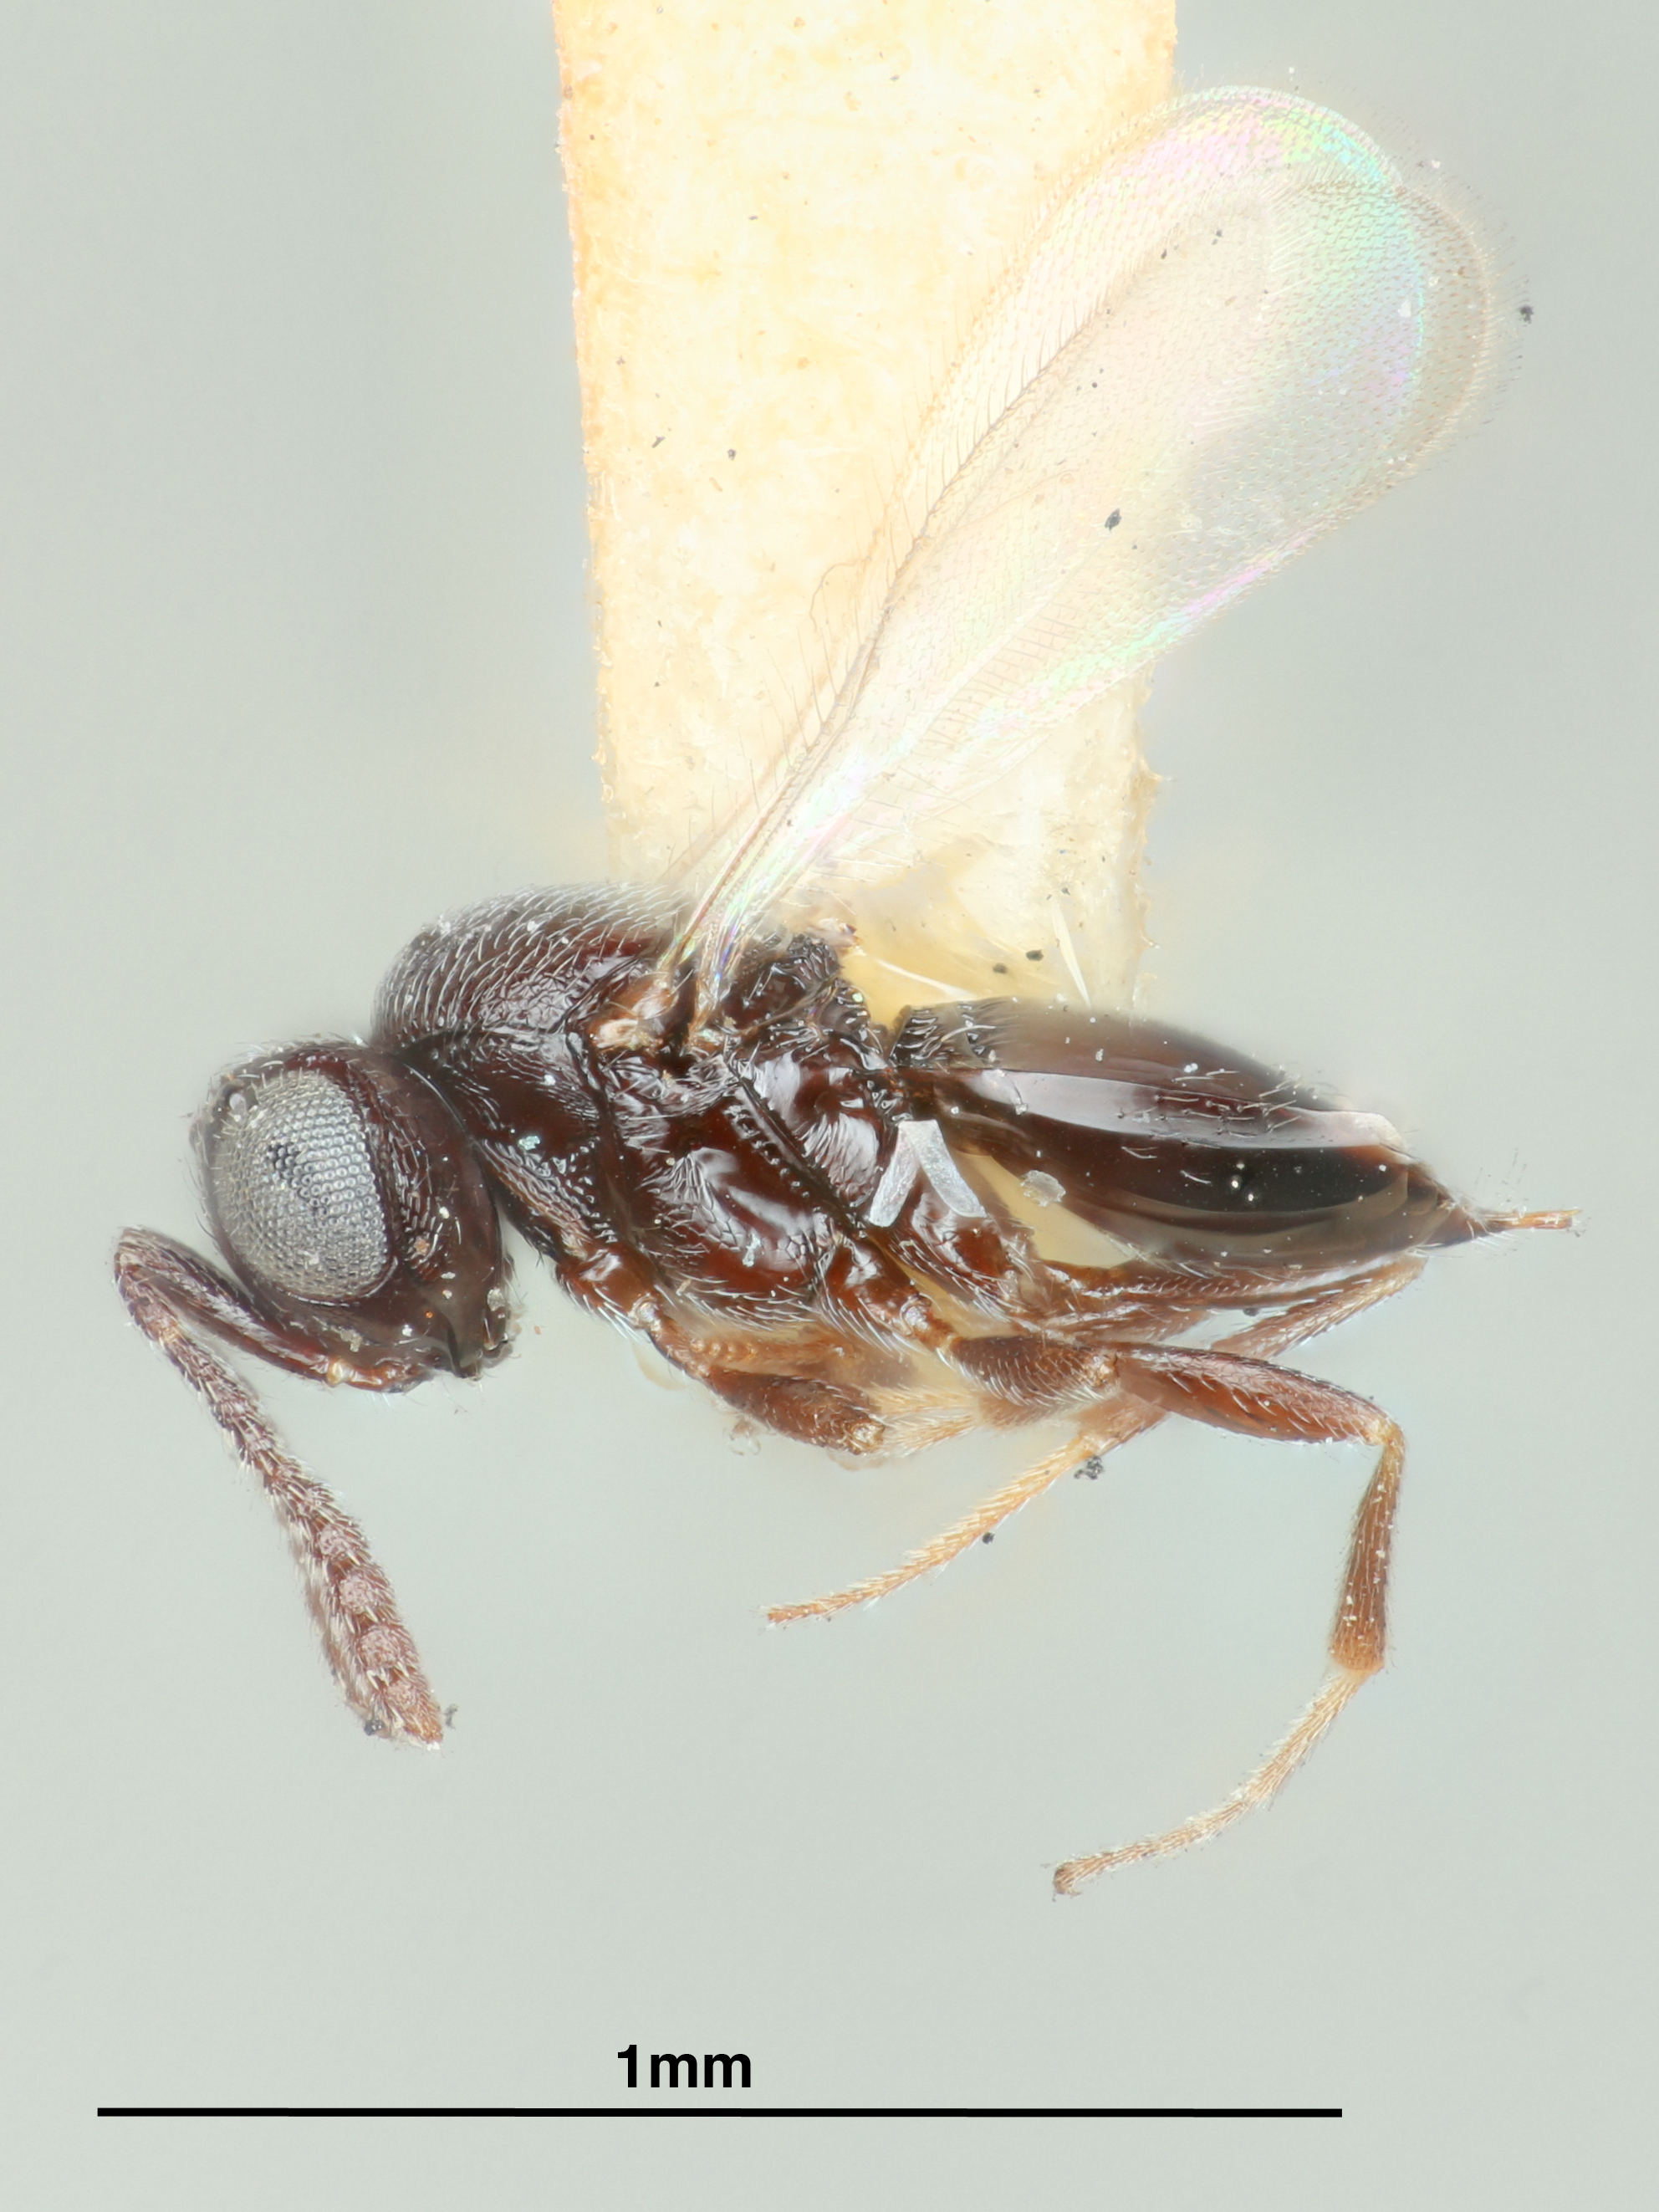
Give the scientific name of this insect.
Telenomus koebelei
